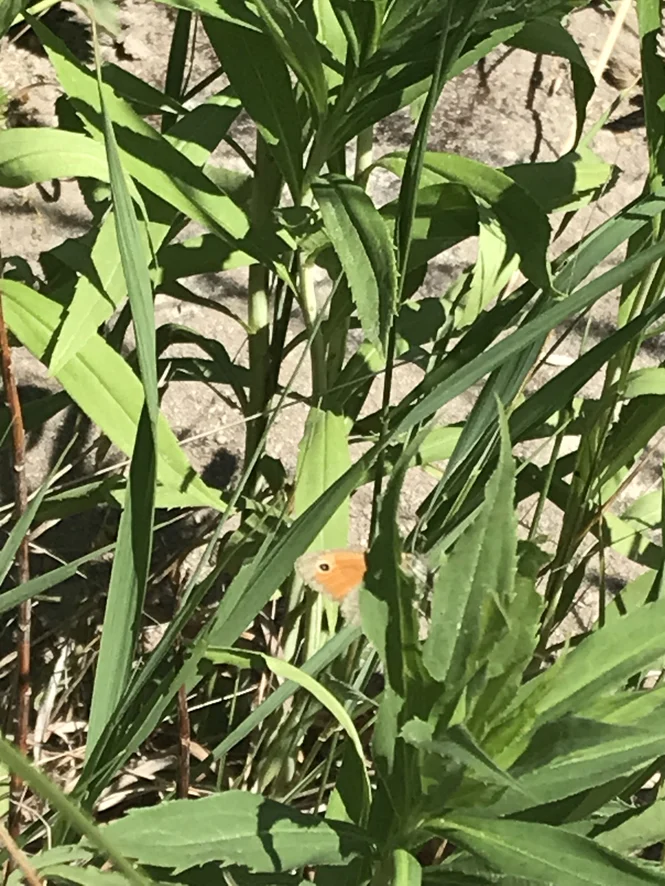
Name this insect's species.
Coenonympha pamphilus
